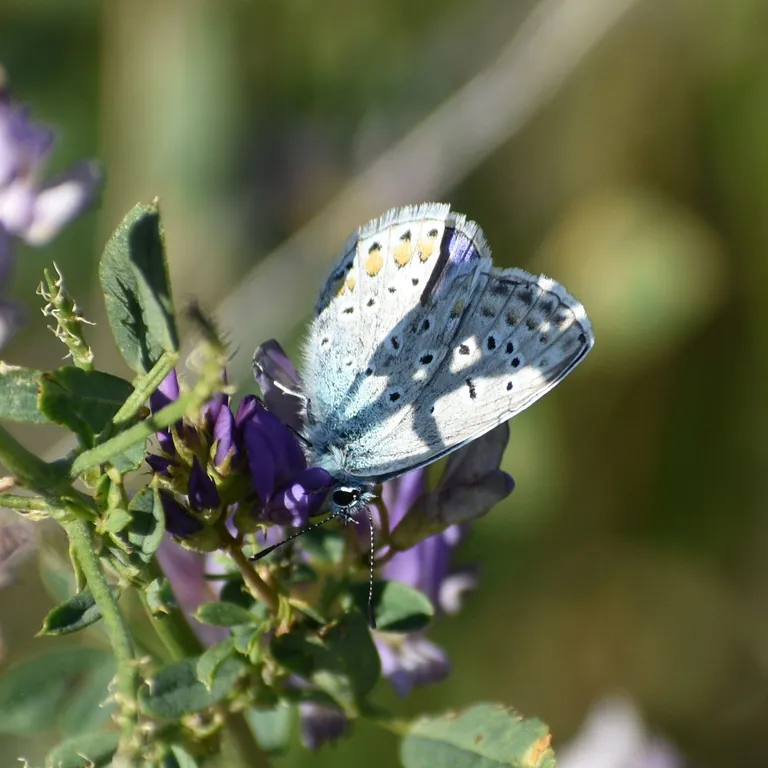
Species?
Polyommatus icarus
